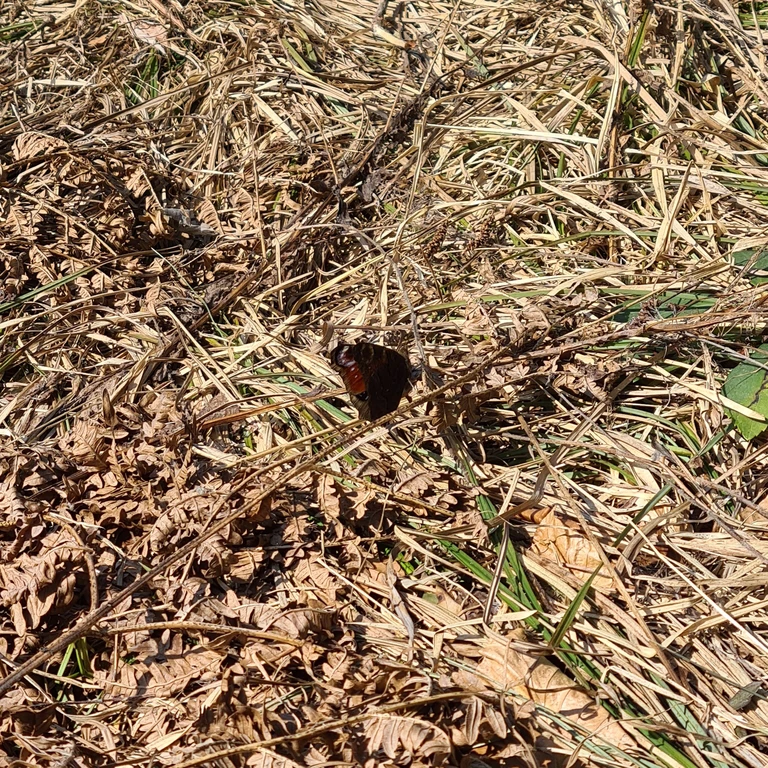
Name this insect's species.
Aglais io
